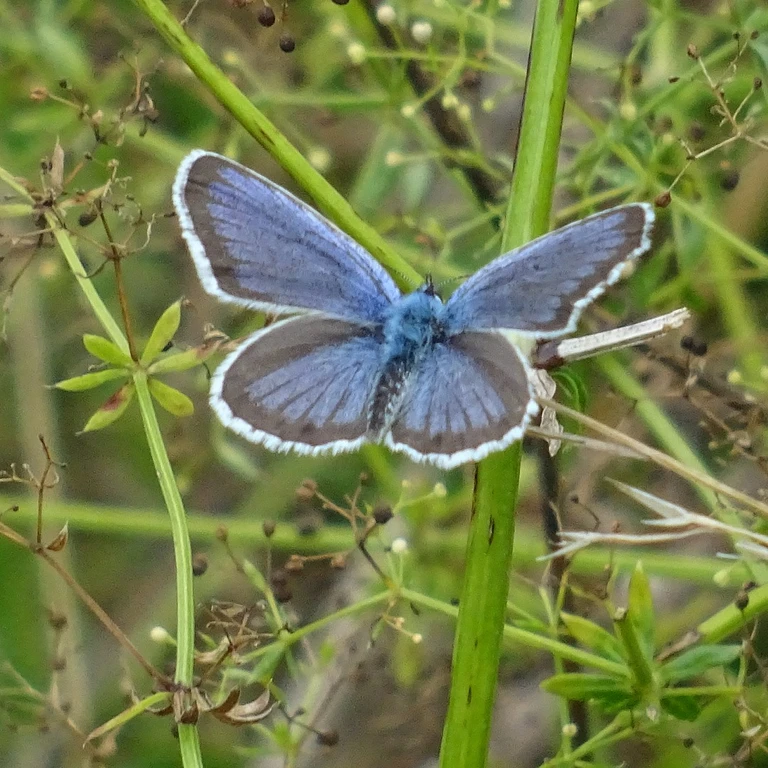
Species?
Plebejus argus
